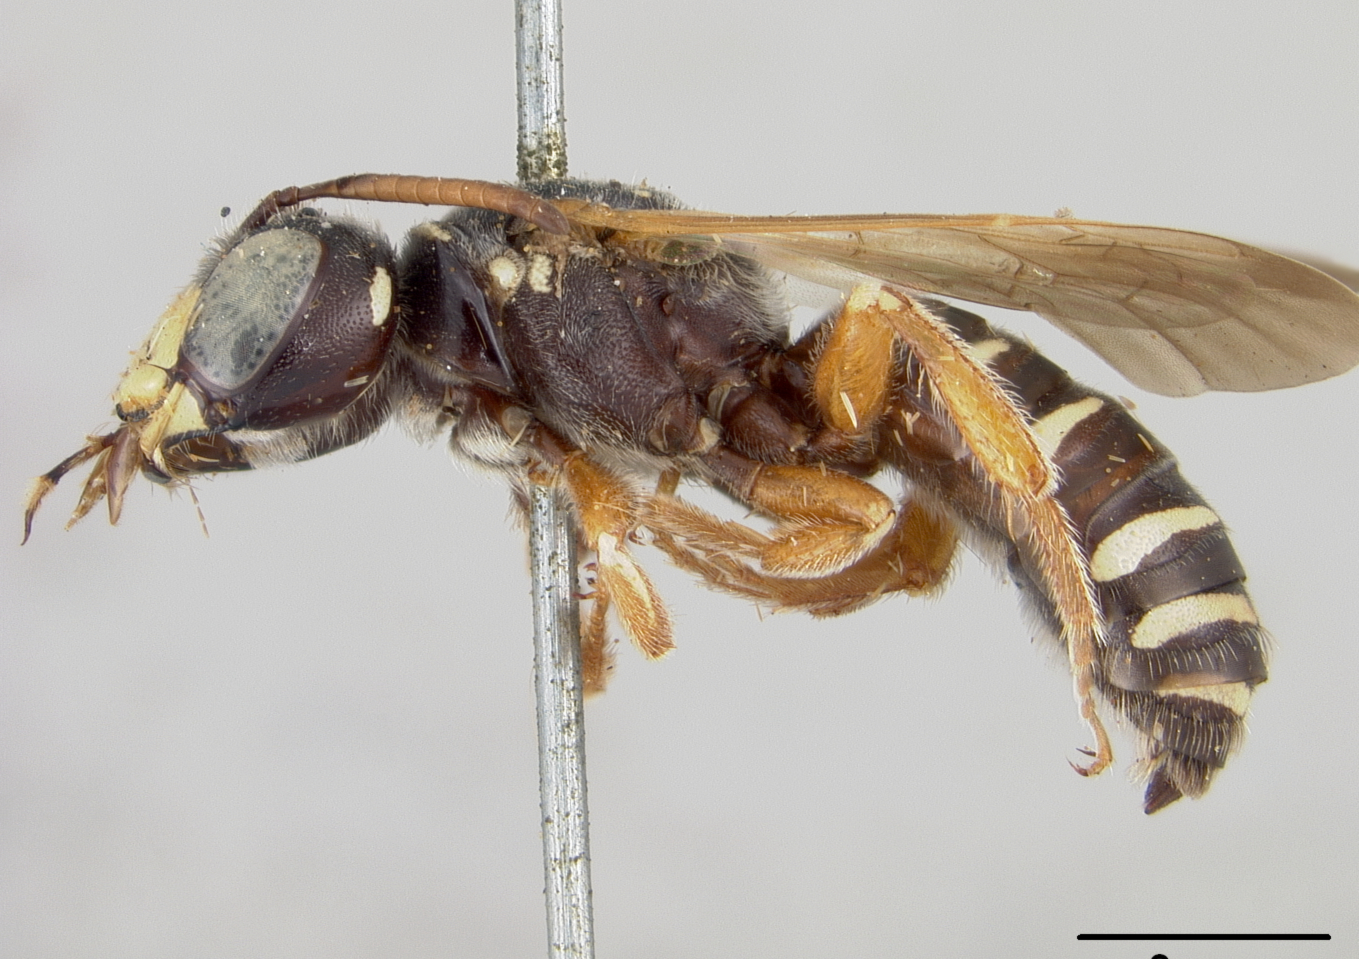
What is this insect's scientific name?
Psaenythia pachycephala
